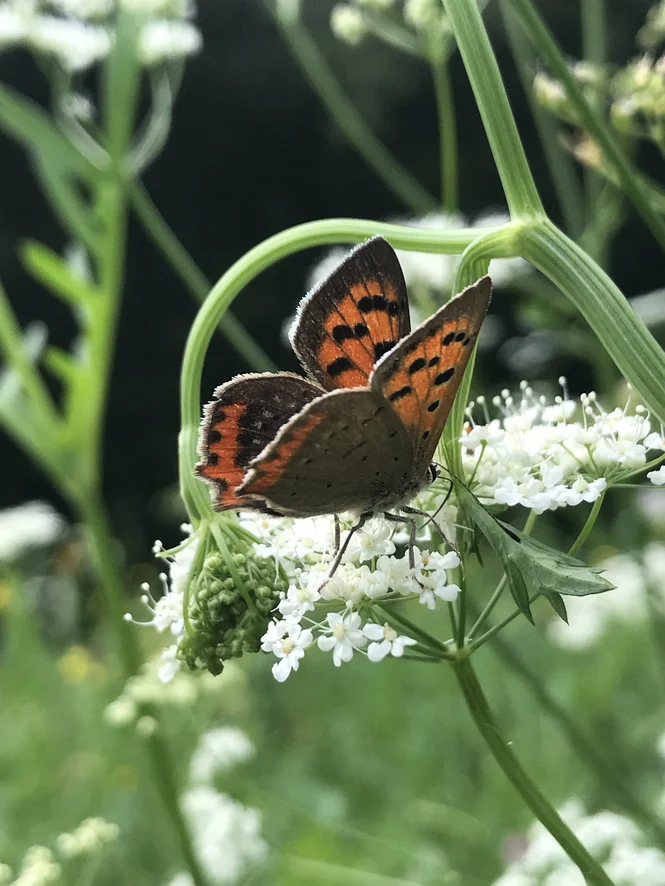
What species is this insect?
Lycaena phlaeas
